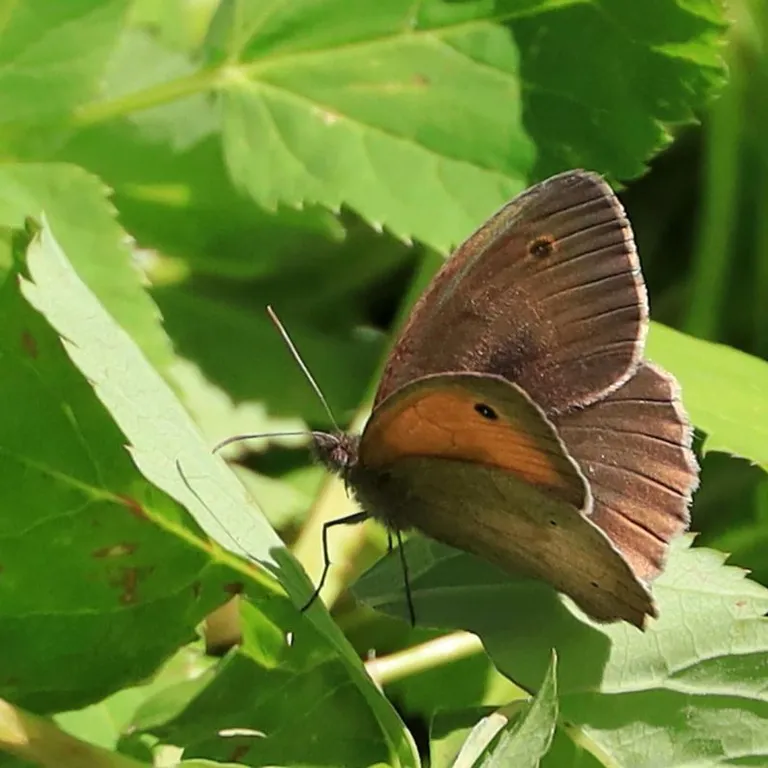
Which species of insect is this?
Maniola jurtina
